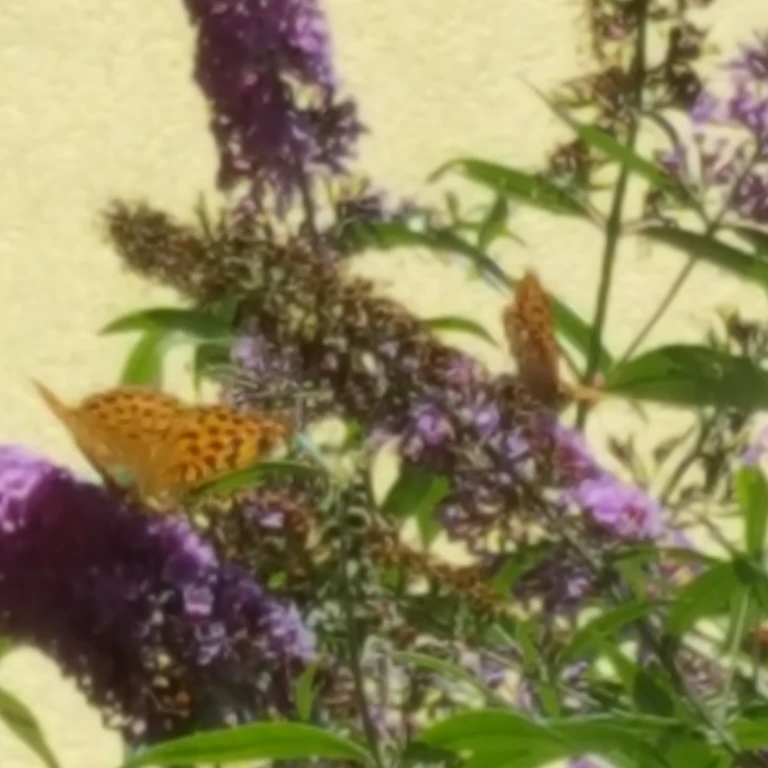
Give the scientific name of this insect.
Argynnis paphia
